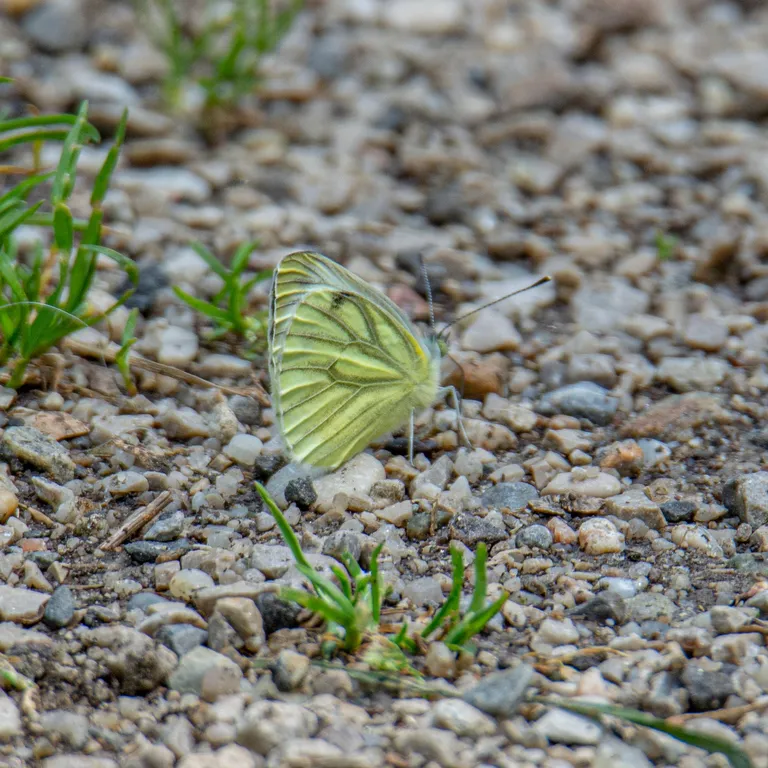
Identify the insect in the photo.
Pieris napi
